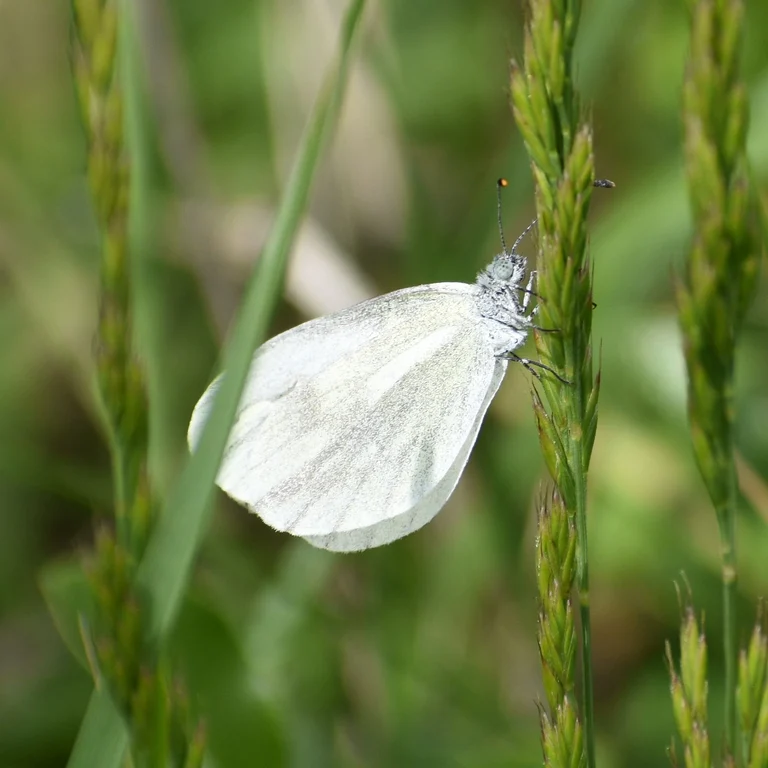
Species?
Leptidea sinapis/juvernica
